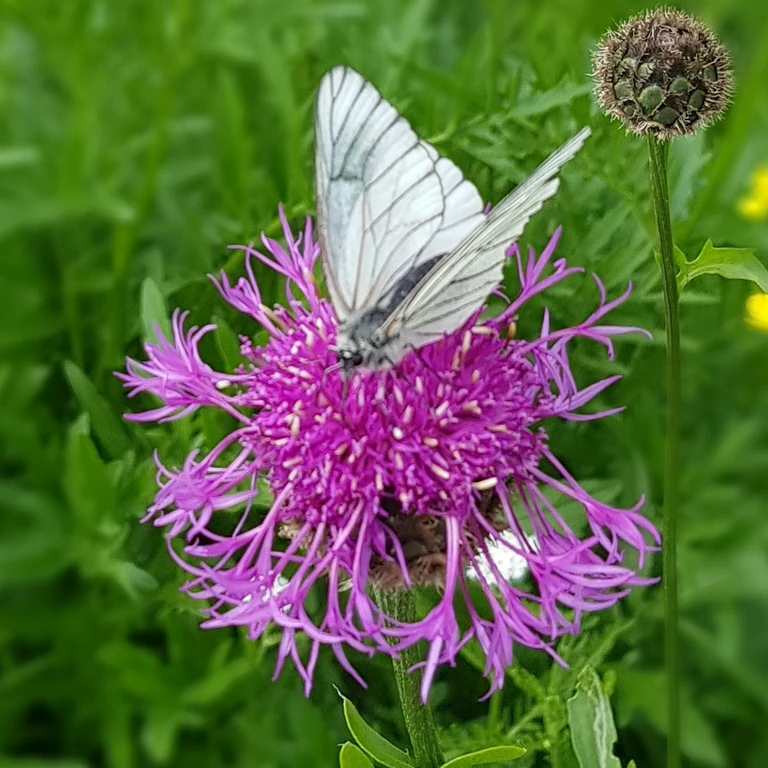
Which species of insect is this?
Aporia crataegi
